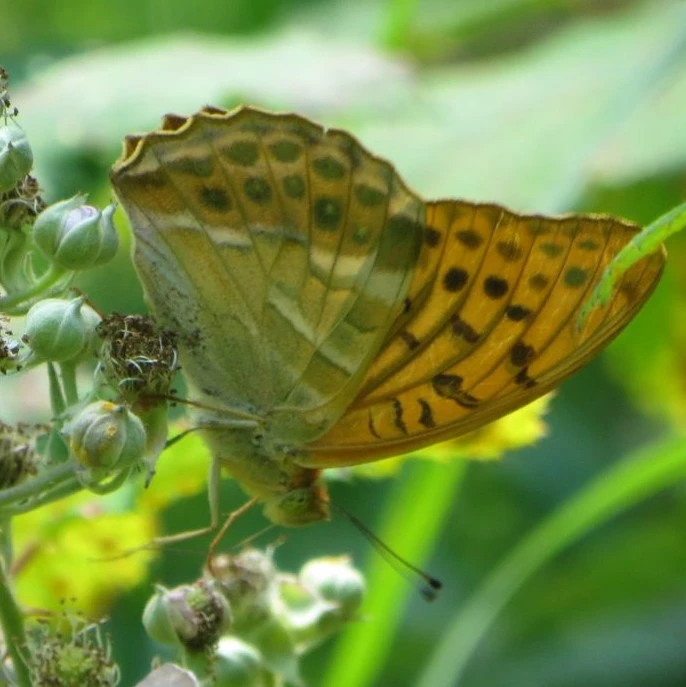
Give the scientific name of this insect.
Argynnis paphia
